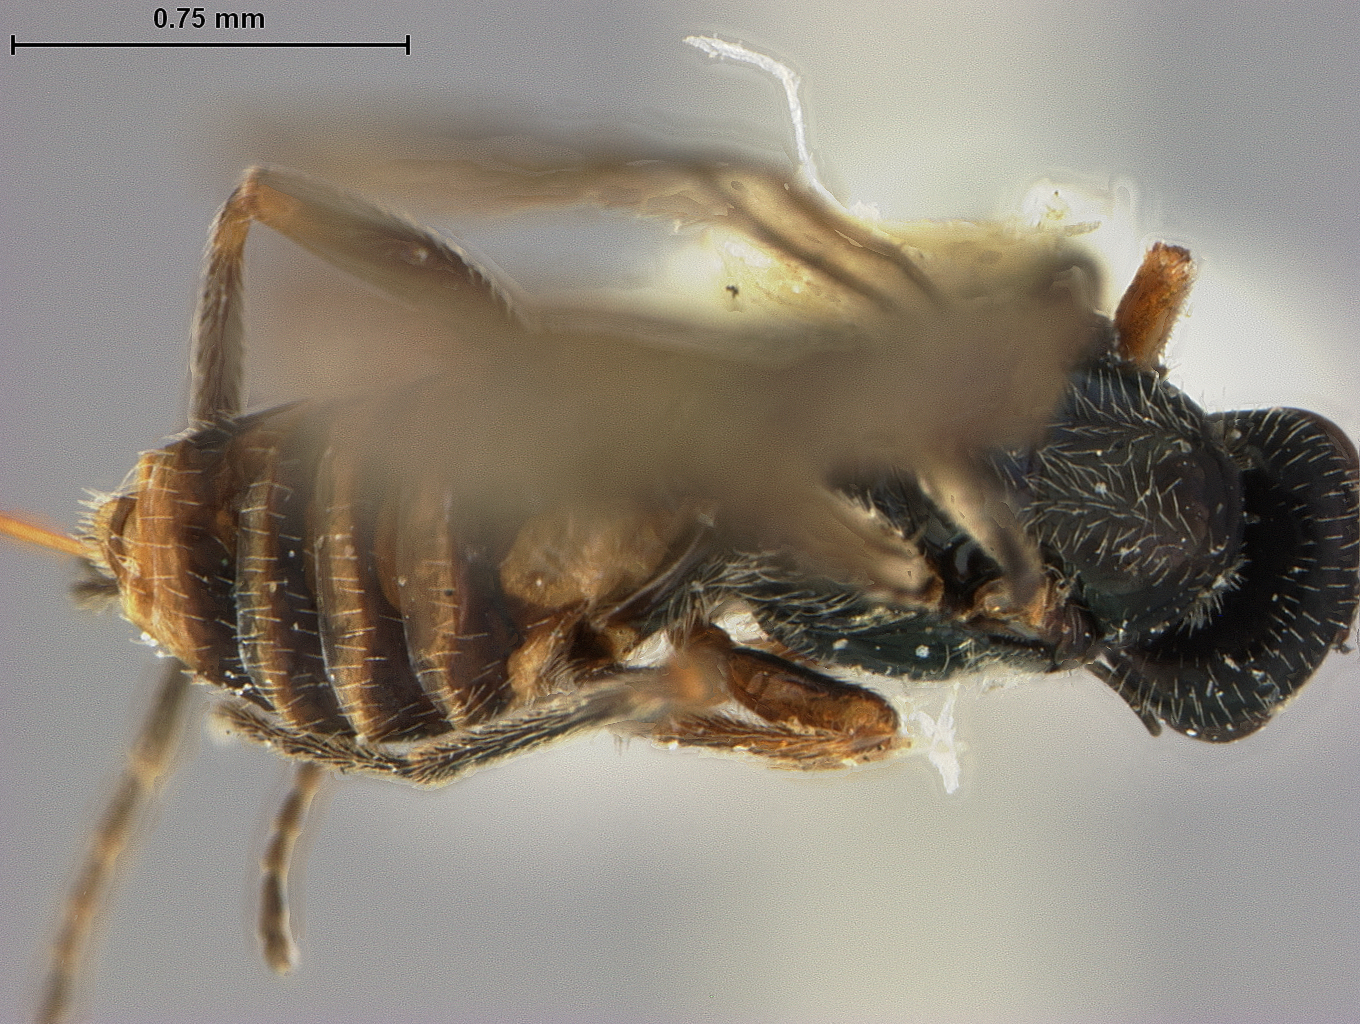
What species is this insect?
Bracon melanaspis
